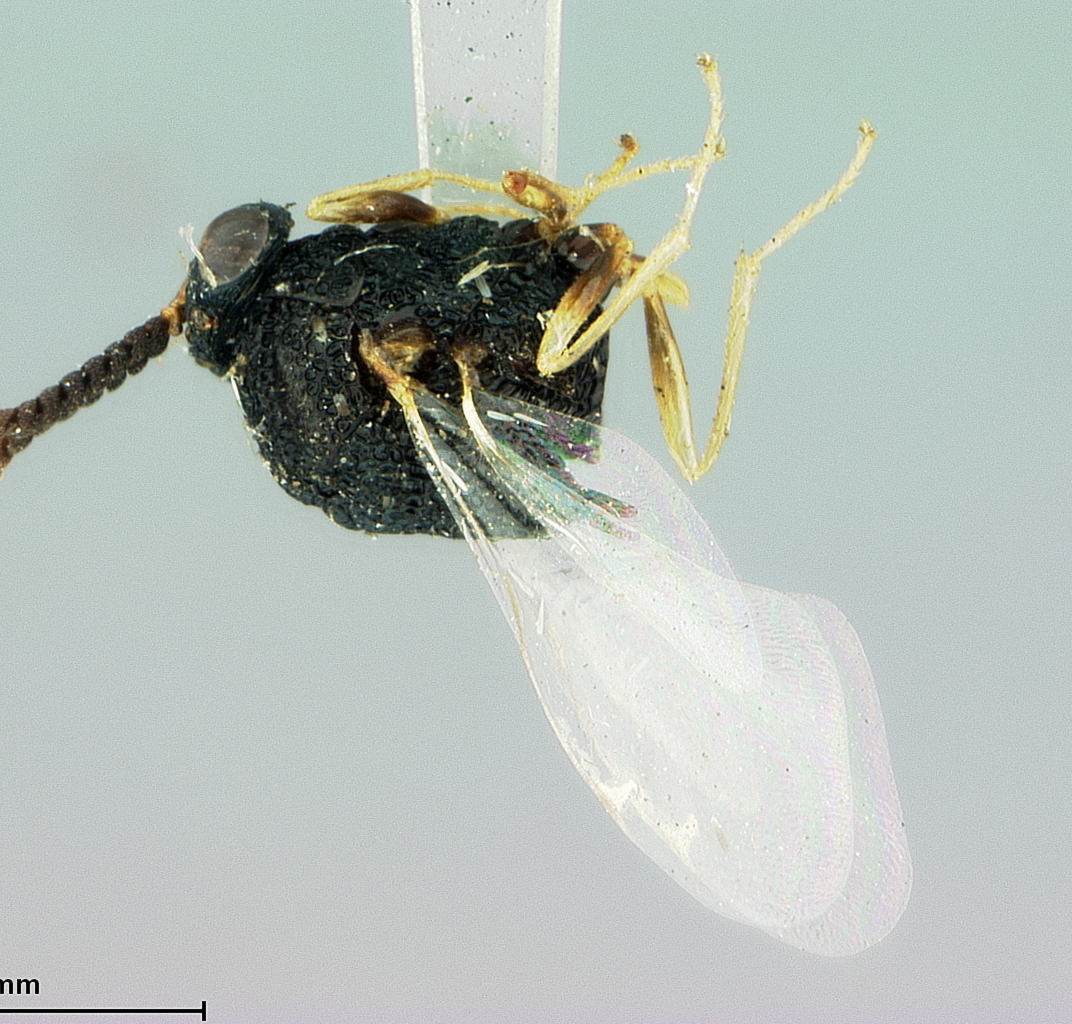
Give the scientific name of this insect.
Lophyrocera apicalis
